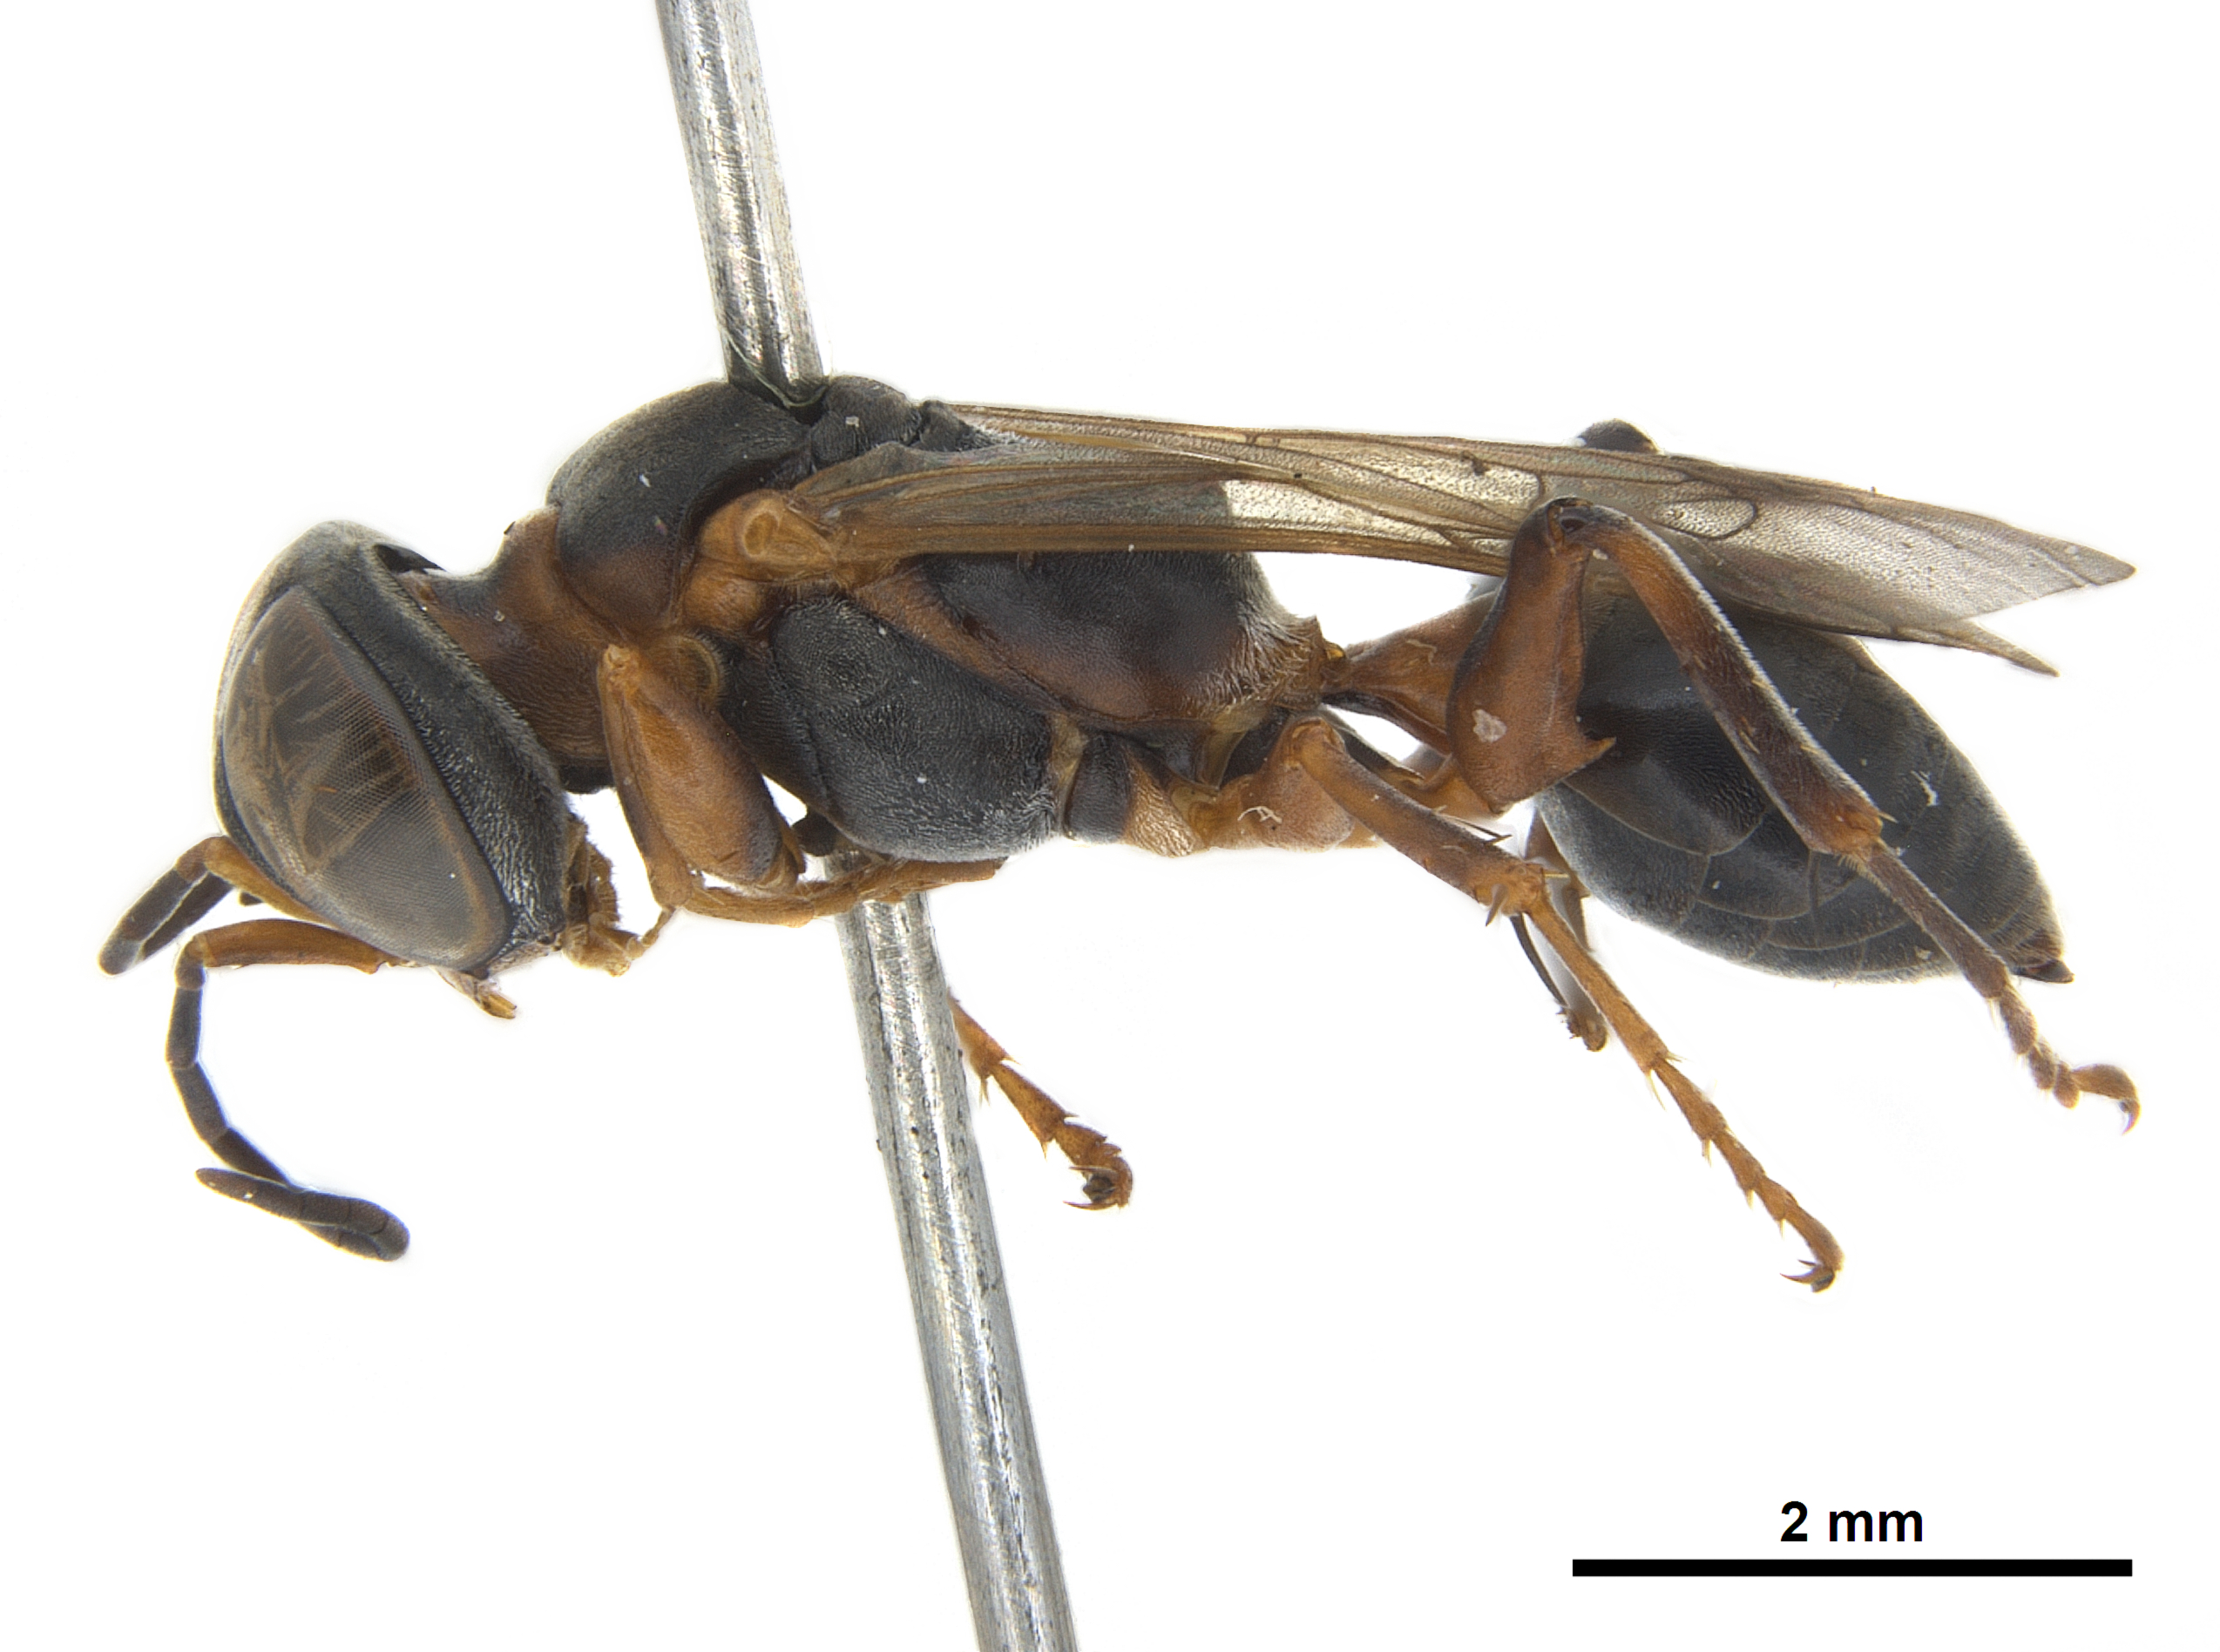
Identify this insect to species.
Dicranorhina fasciatiipennis
